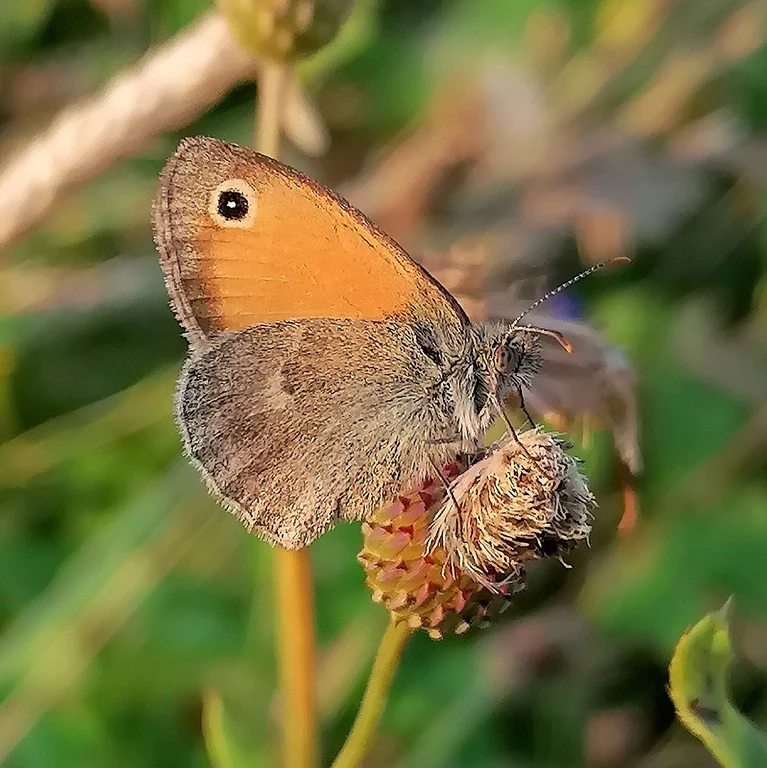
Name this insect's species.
Coenonympha pamphilus
